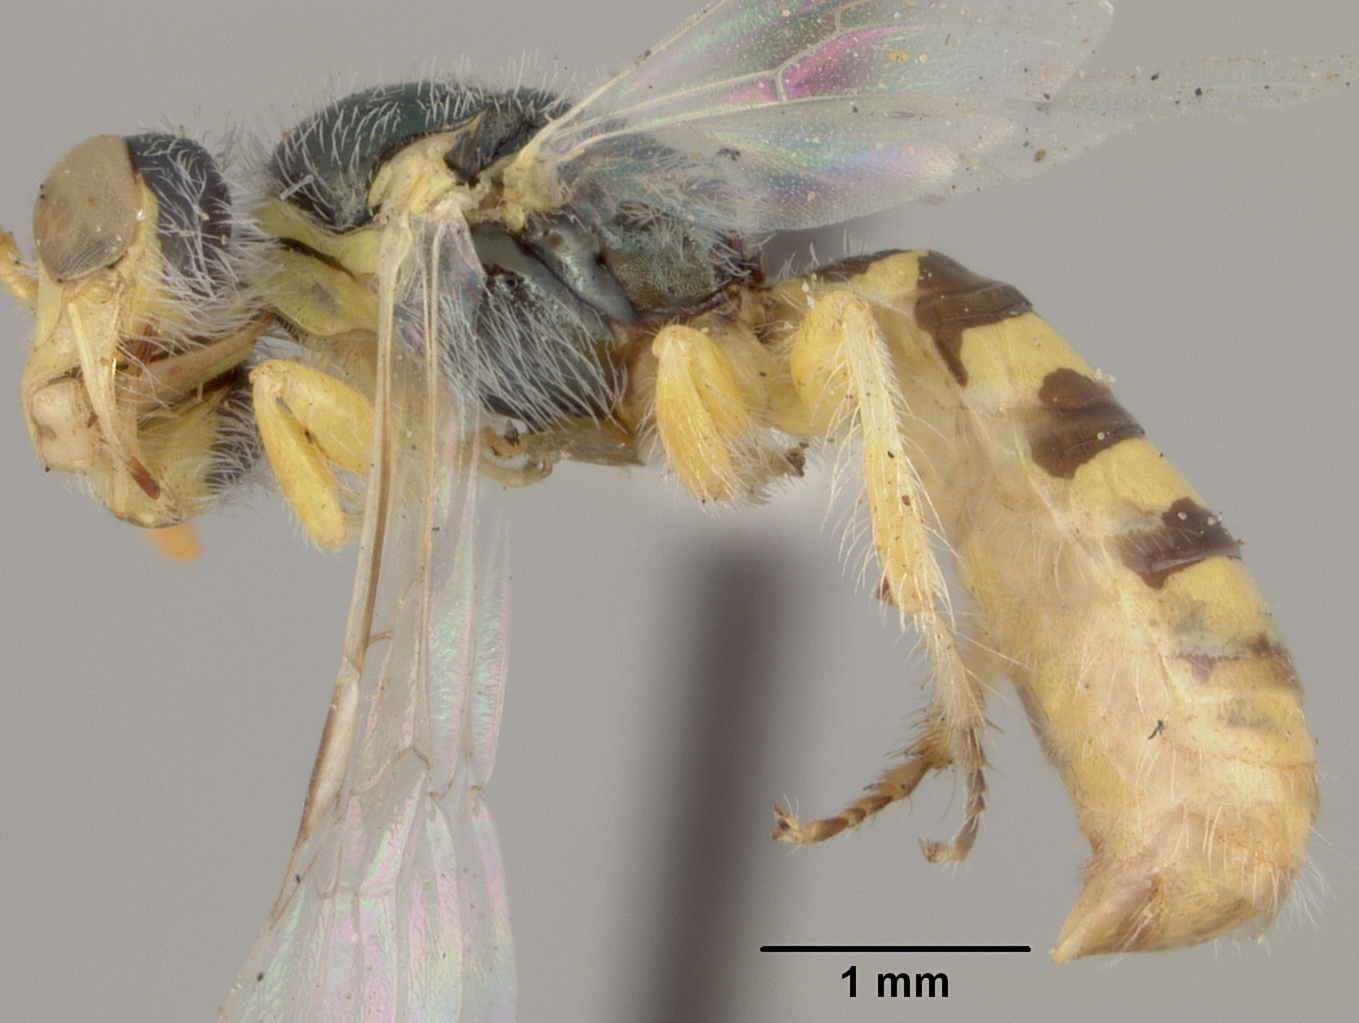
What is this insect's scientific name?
Perdita chrysothamni
